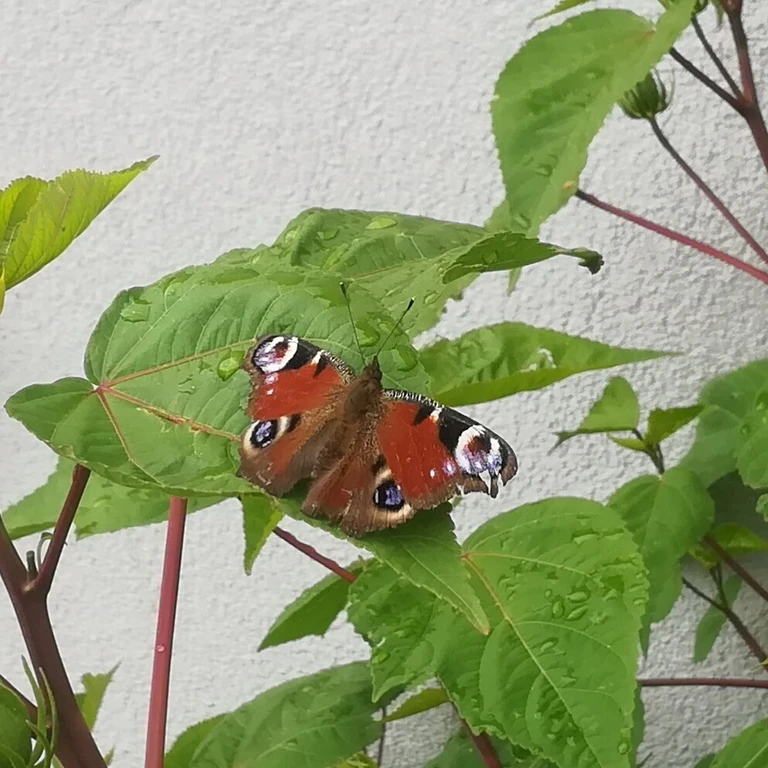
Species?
Aglais io
